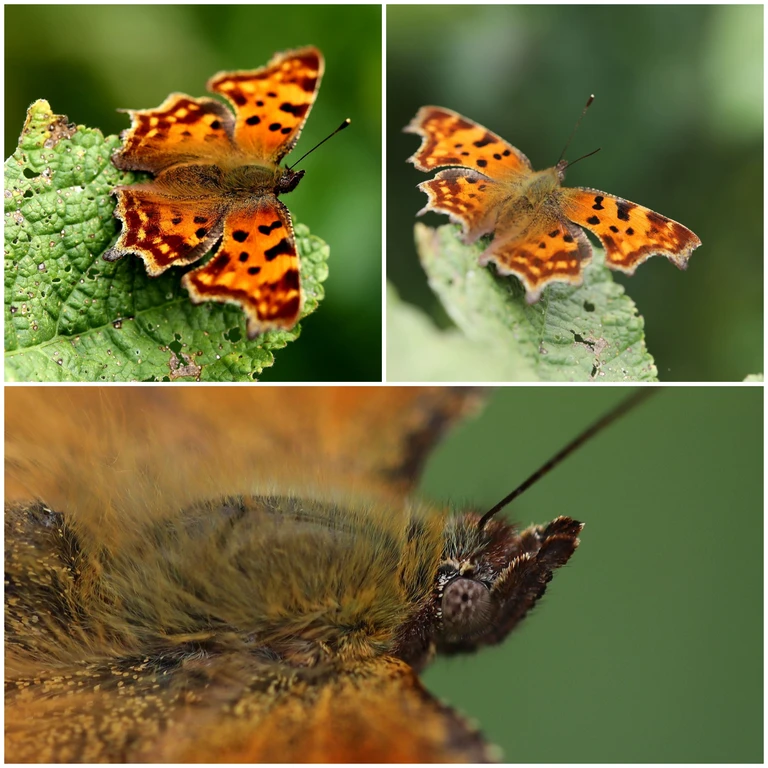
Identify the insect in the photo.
Polygonia c-album
